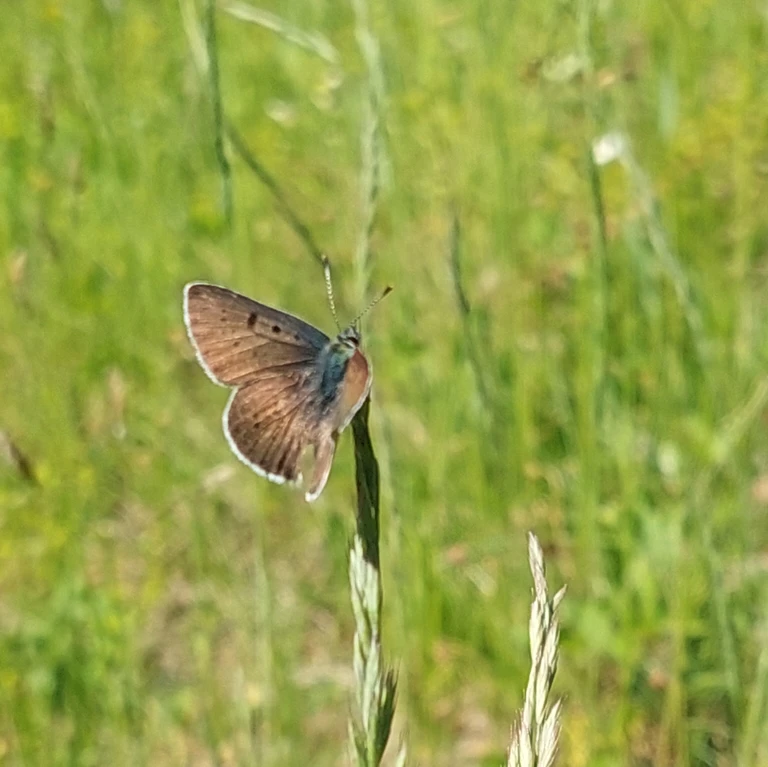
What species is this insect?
Lycaena tityrus (also Loweia tityrus)
